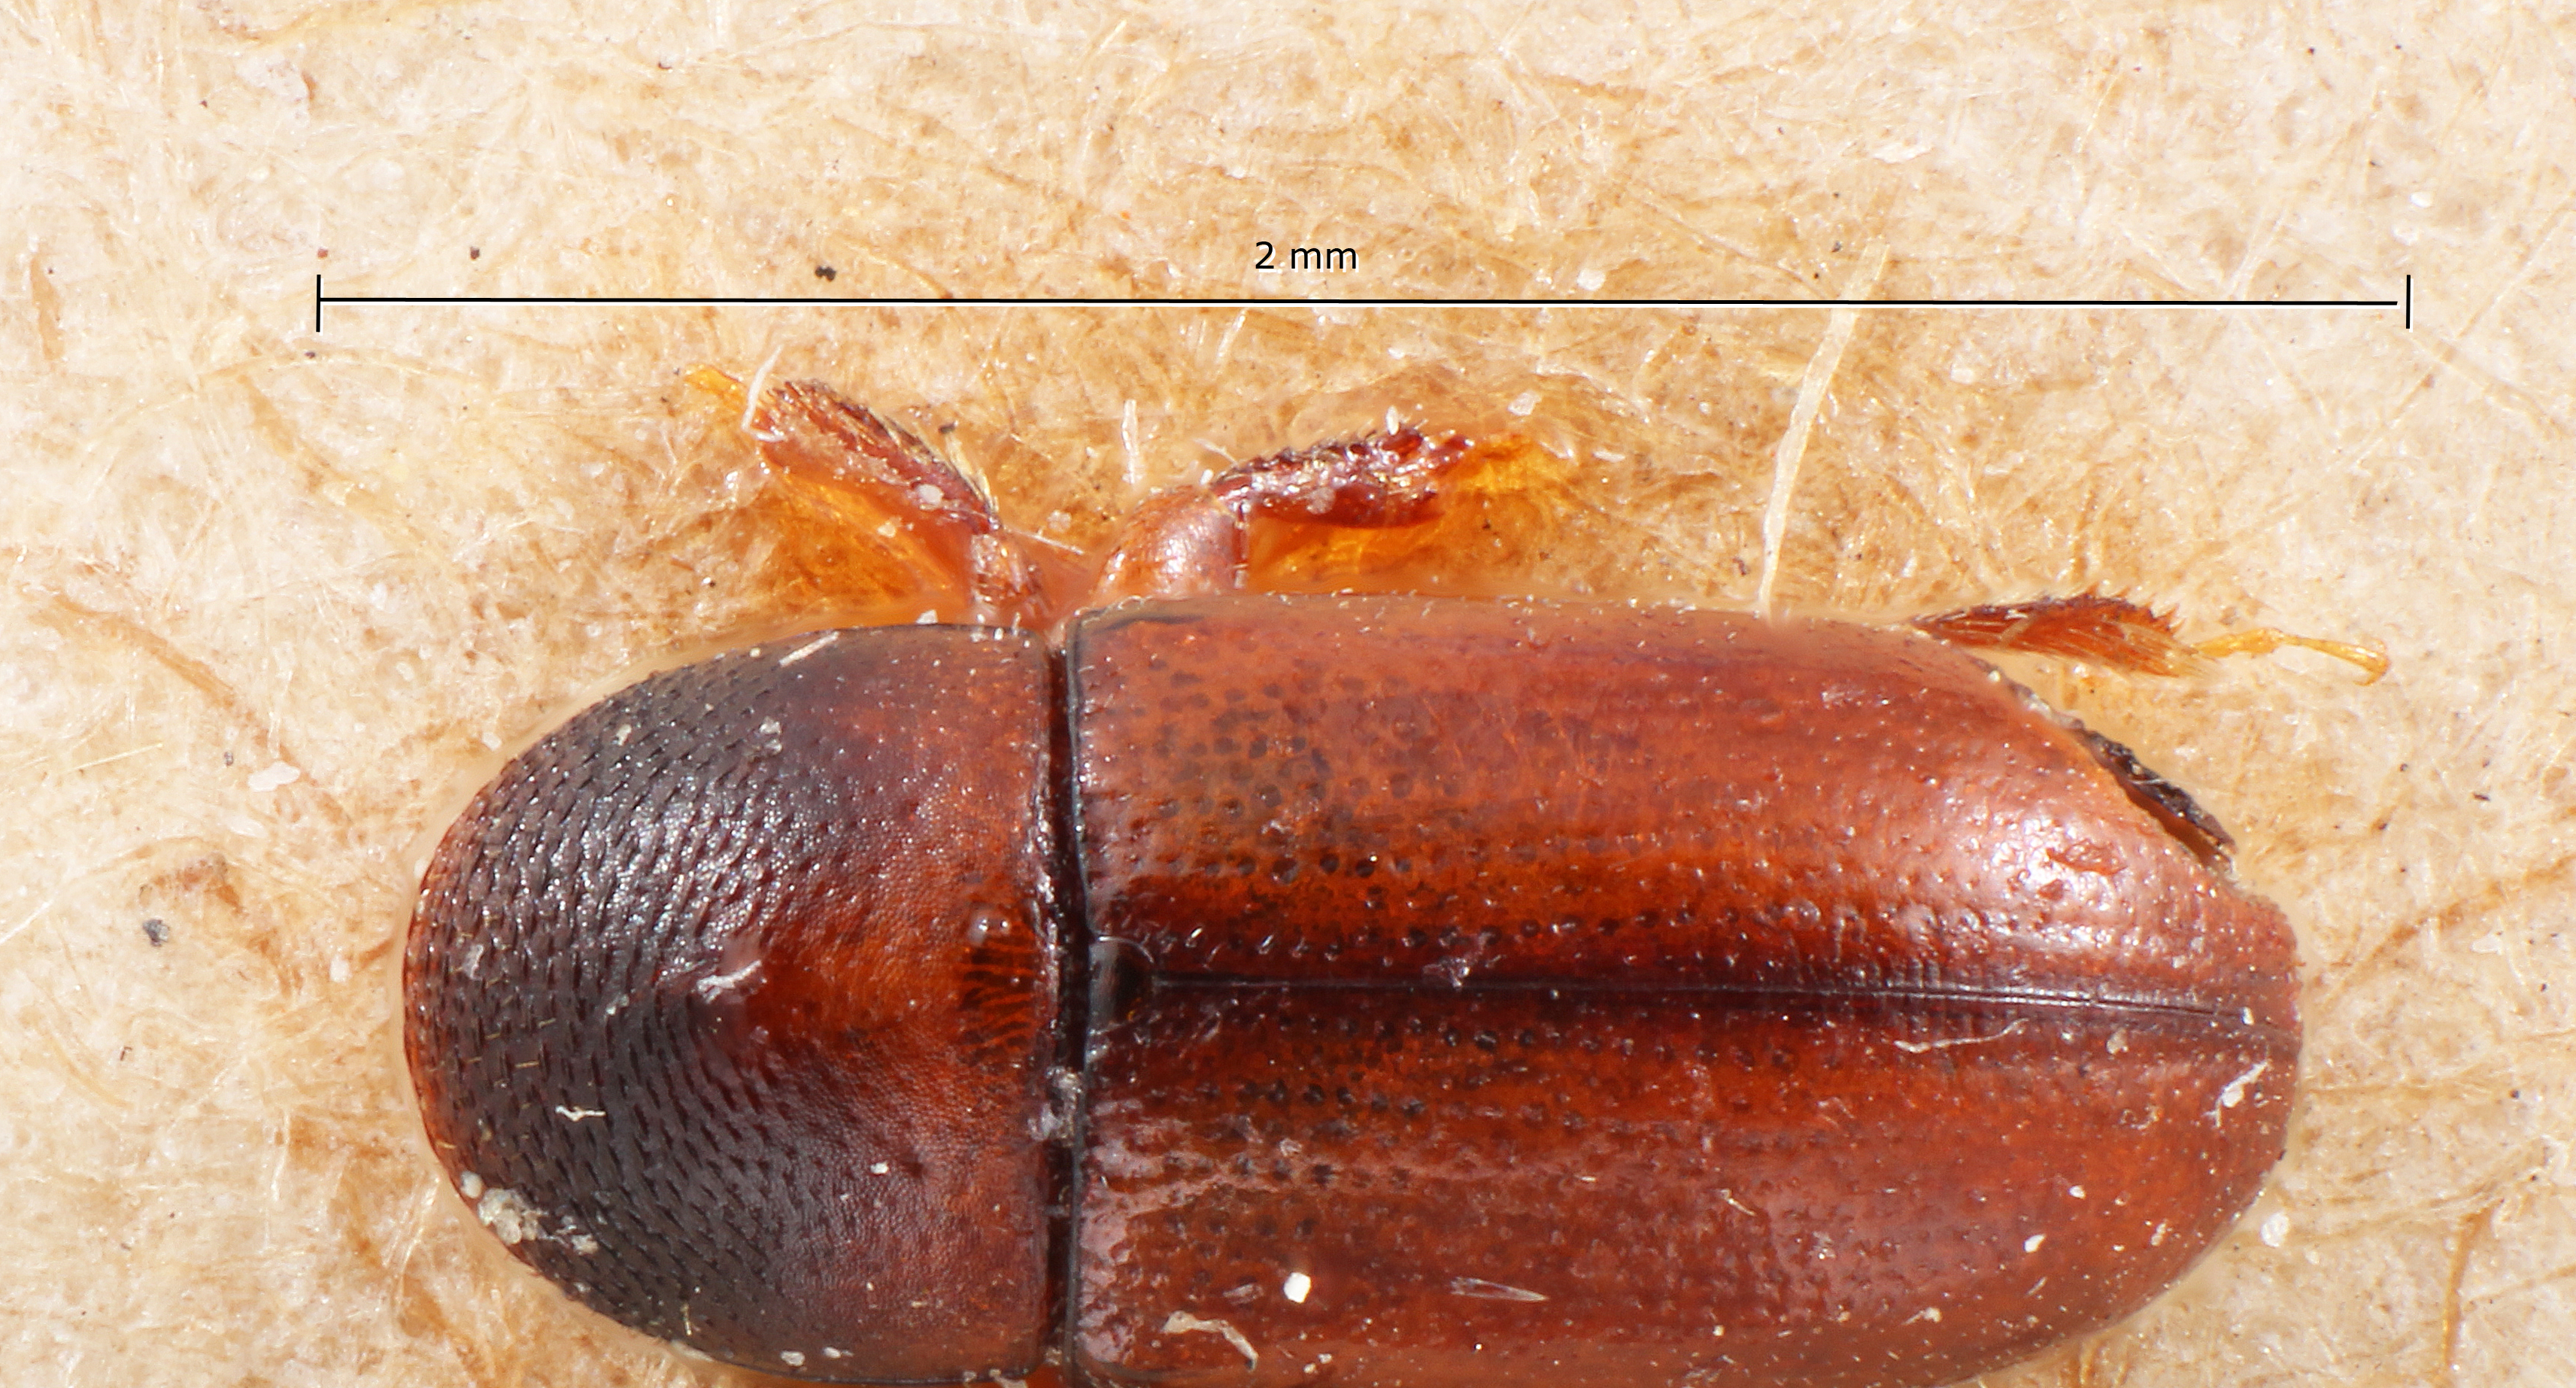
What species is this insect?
Scolytodes rugulosus
